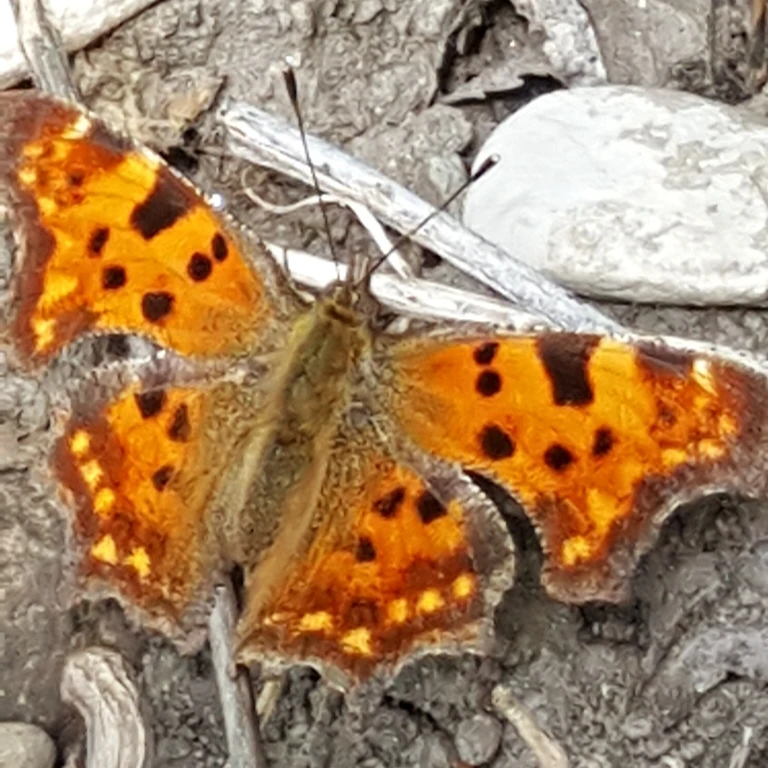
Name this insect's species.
Polygonia c-album
